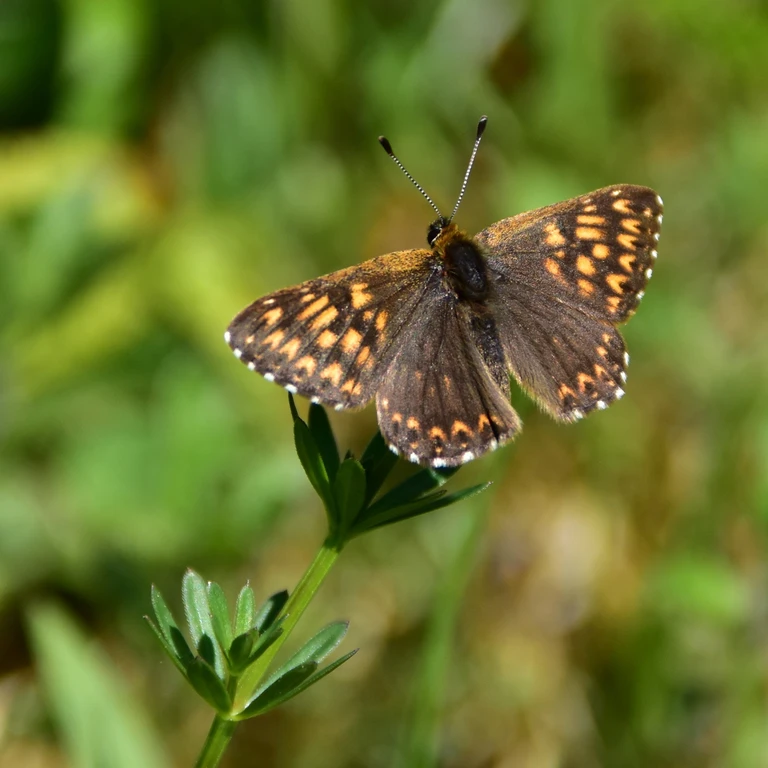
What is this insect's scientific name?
Hamearis lucina
